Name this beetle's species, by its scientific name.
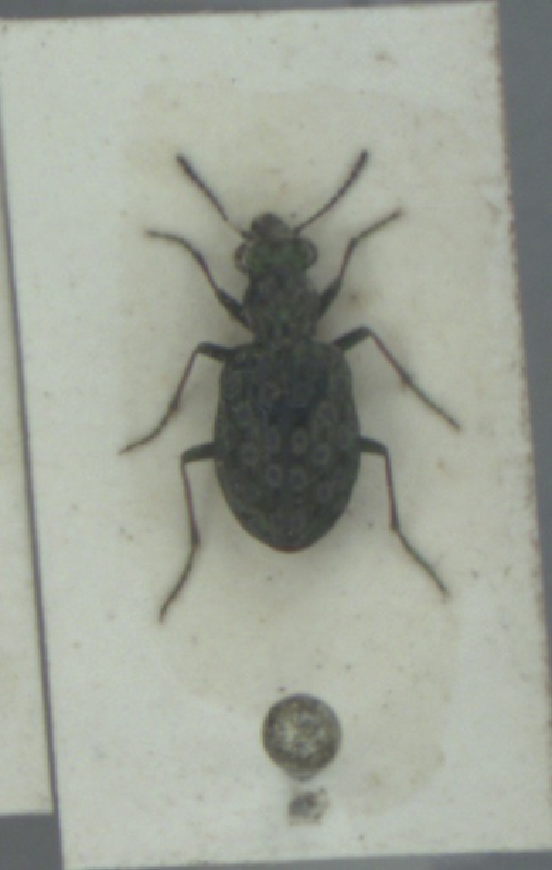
Elaphrus riparius
